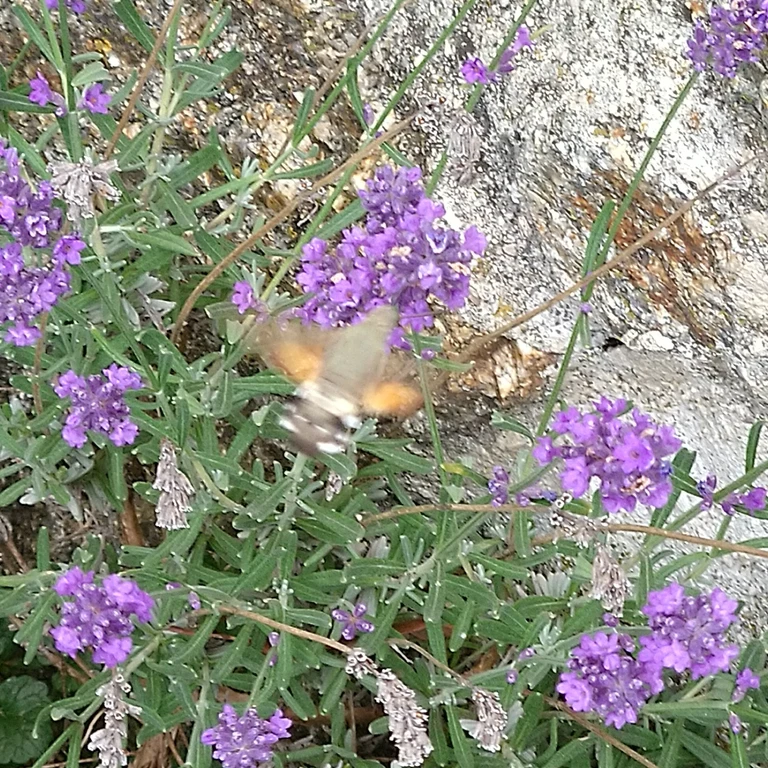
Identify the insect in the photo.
Macroglossum stellatarum
